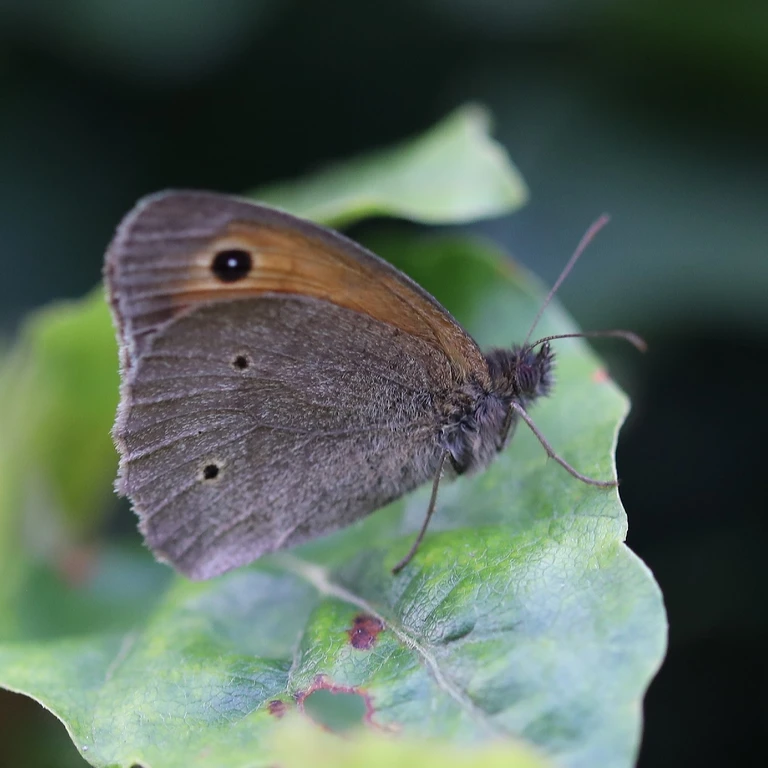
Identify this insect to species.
Maniola jurtina
